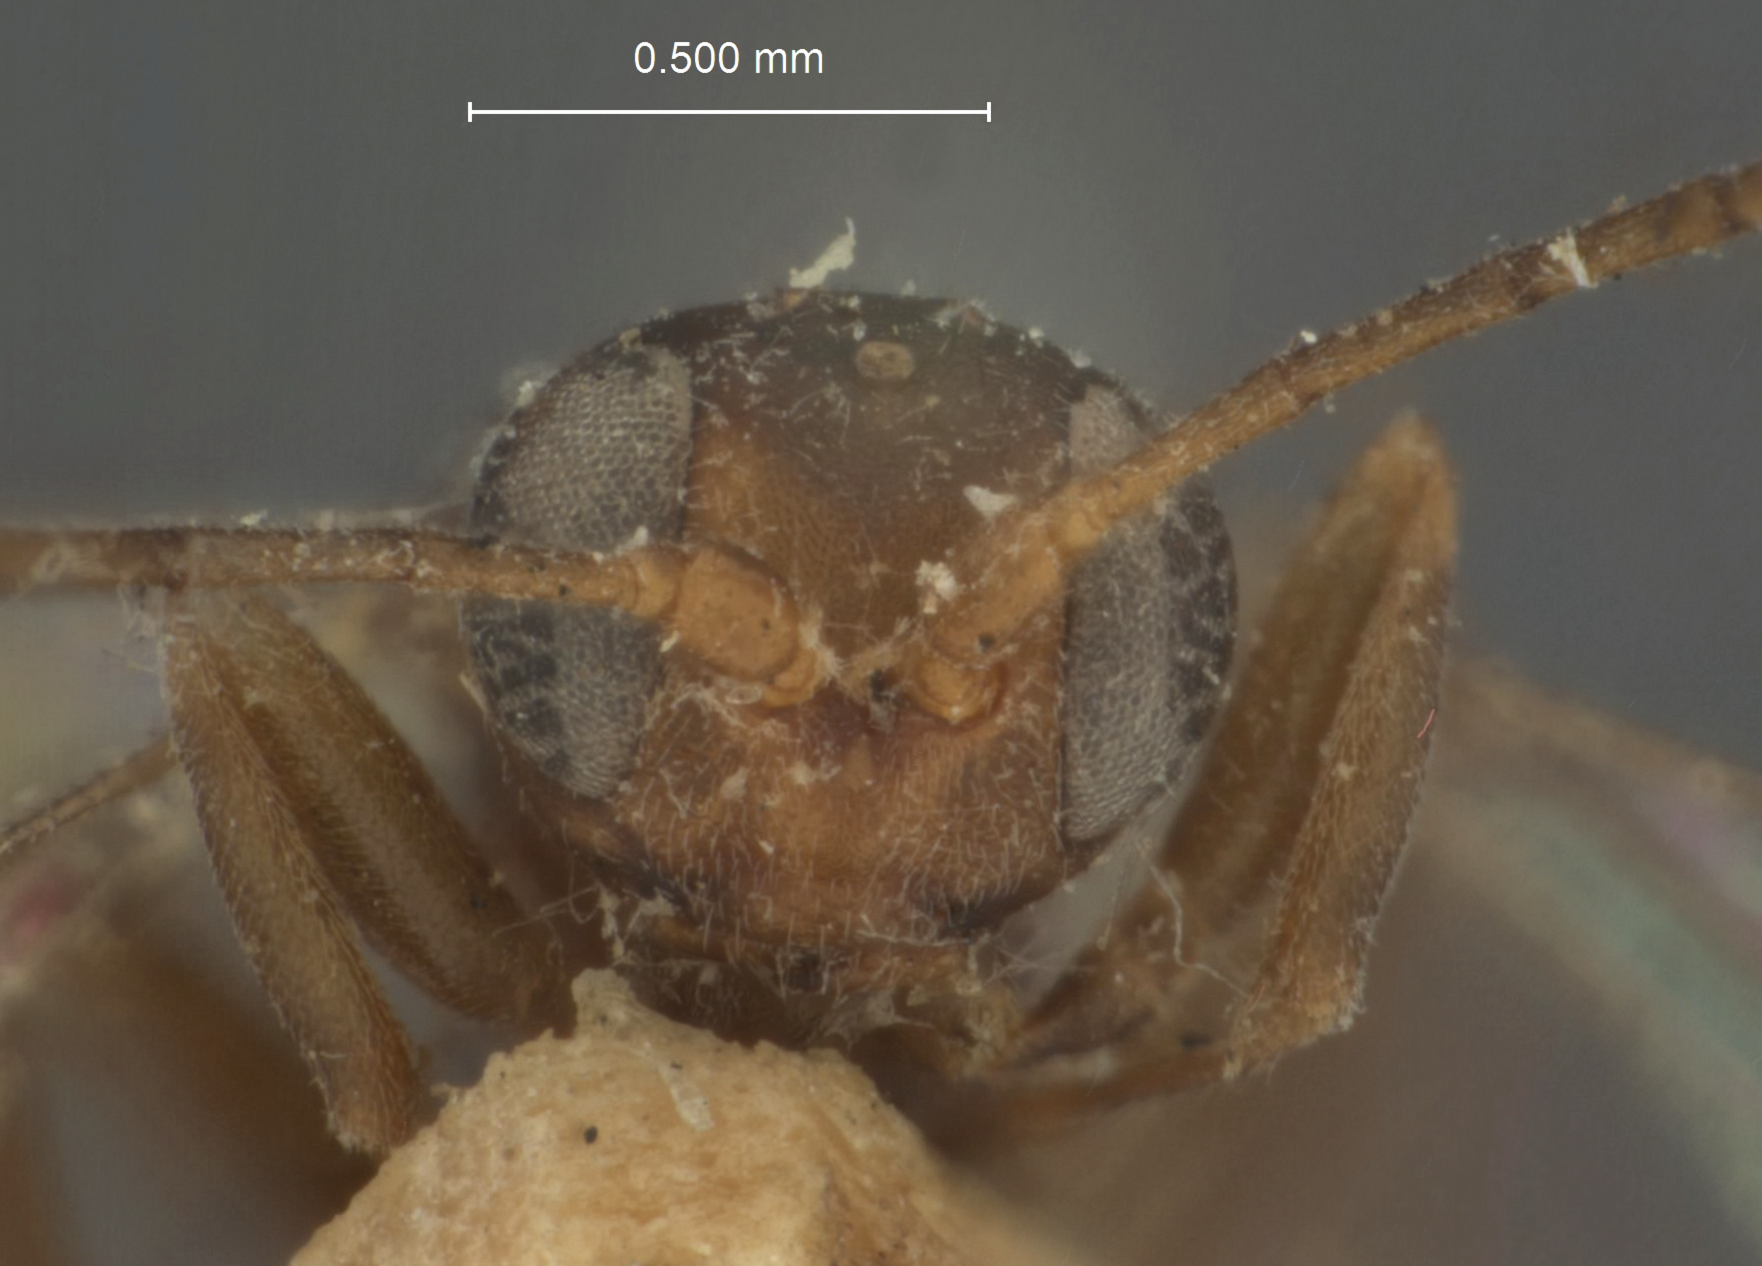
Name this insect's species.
Otacustes orgyiae
